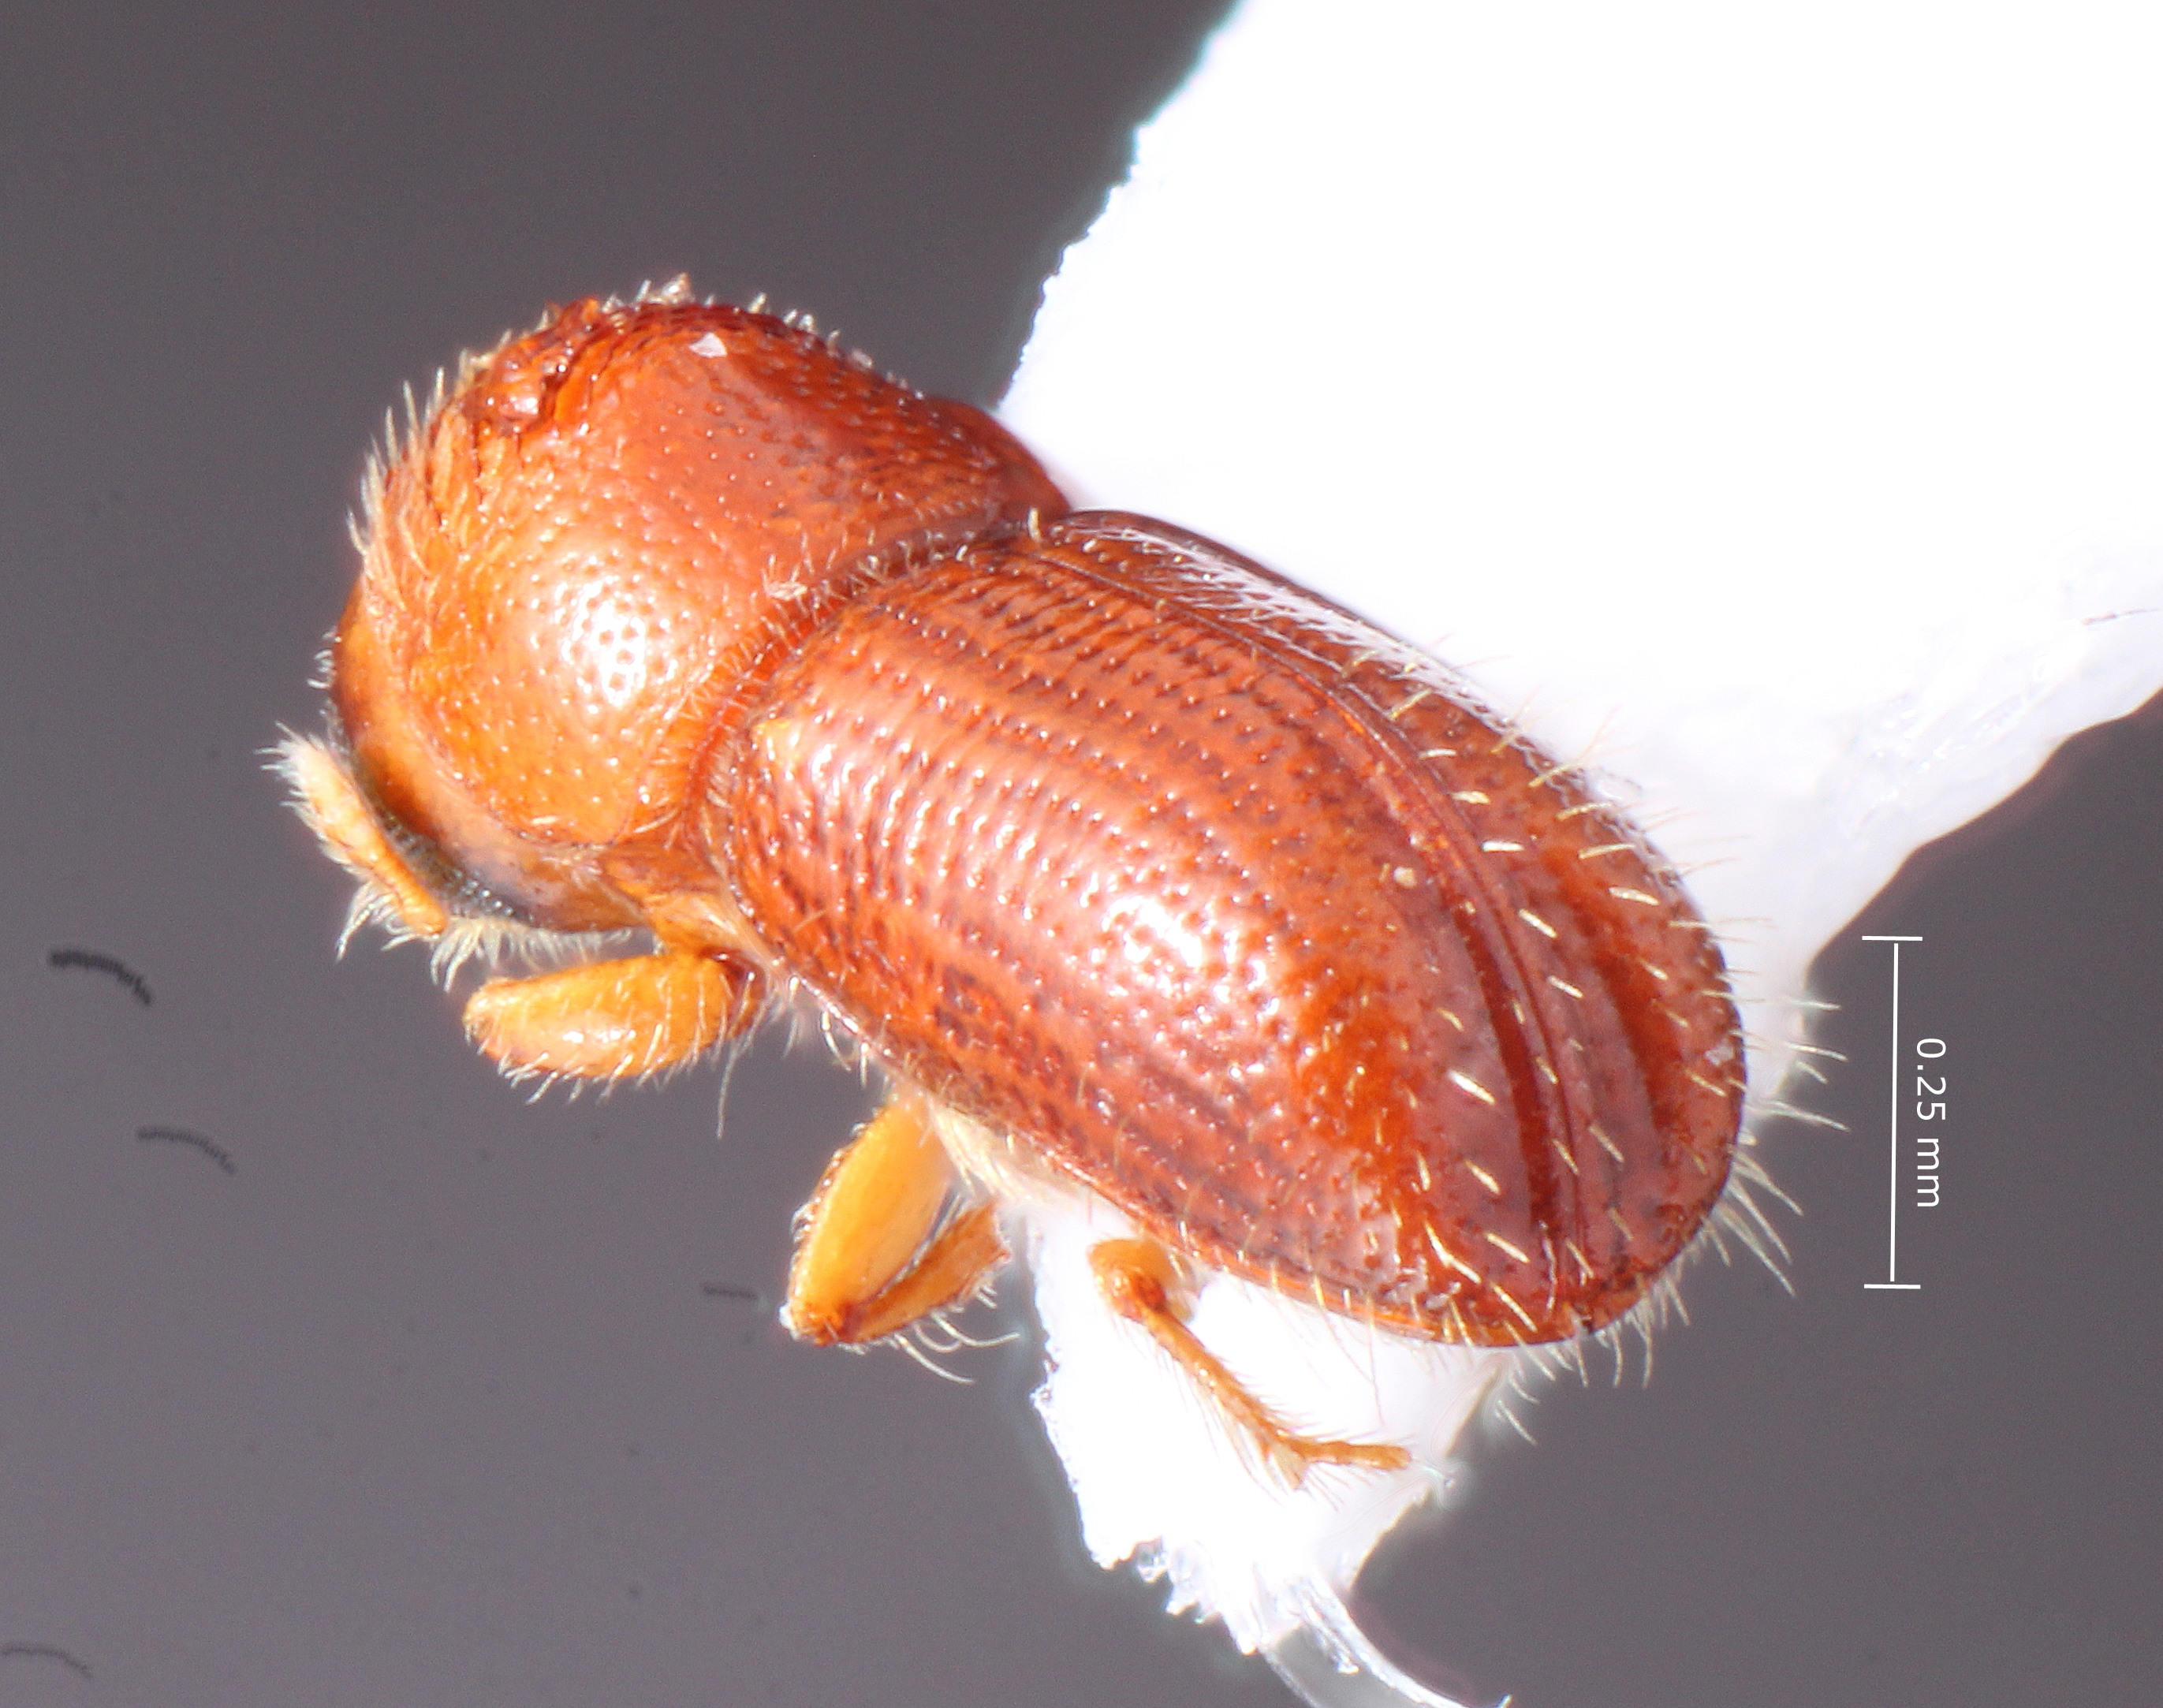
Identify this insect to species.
Pityophthorus natalis
